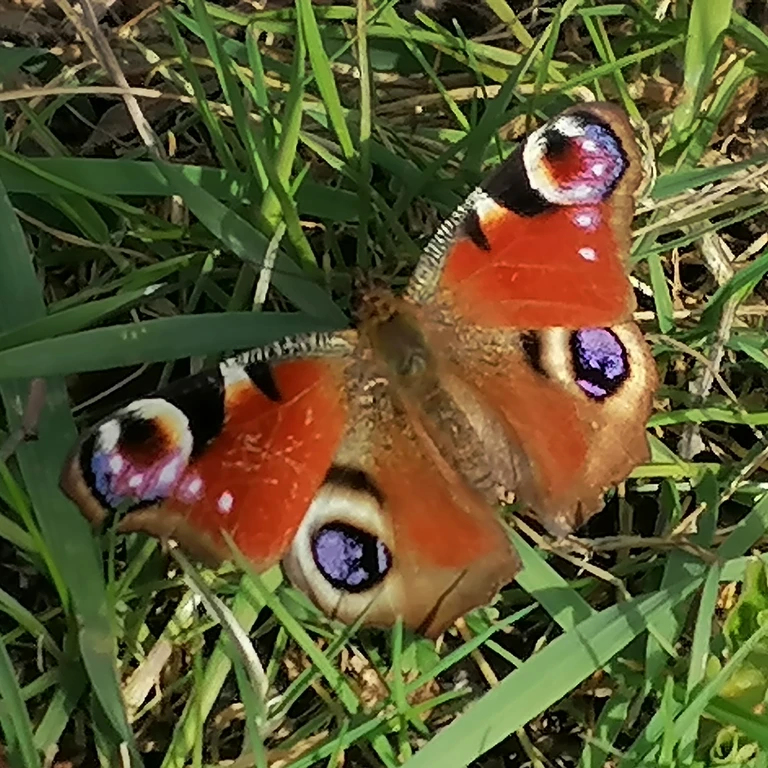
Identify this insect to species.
Aglais io
